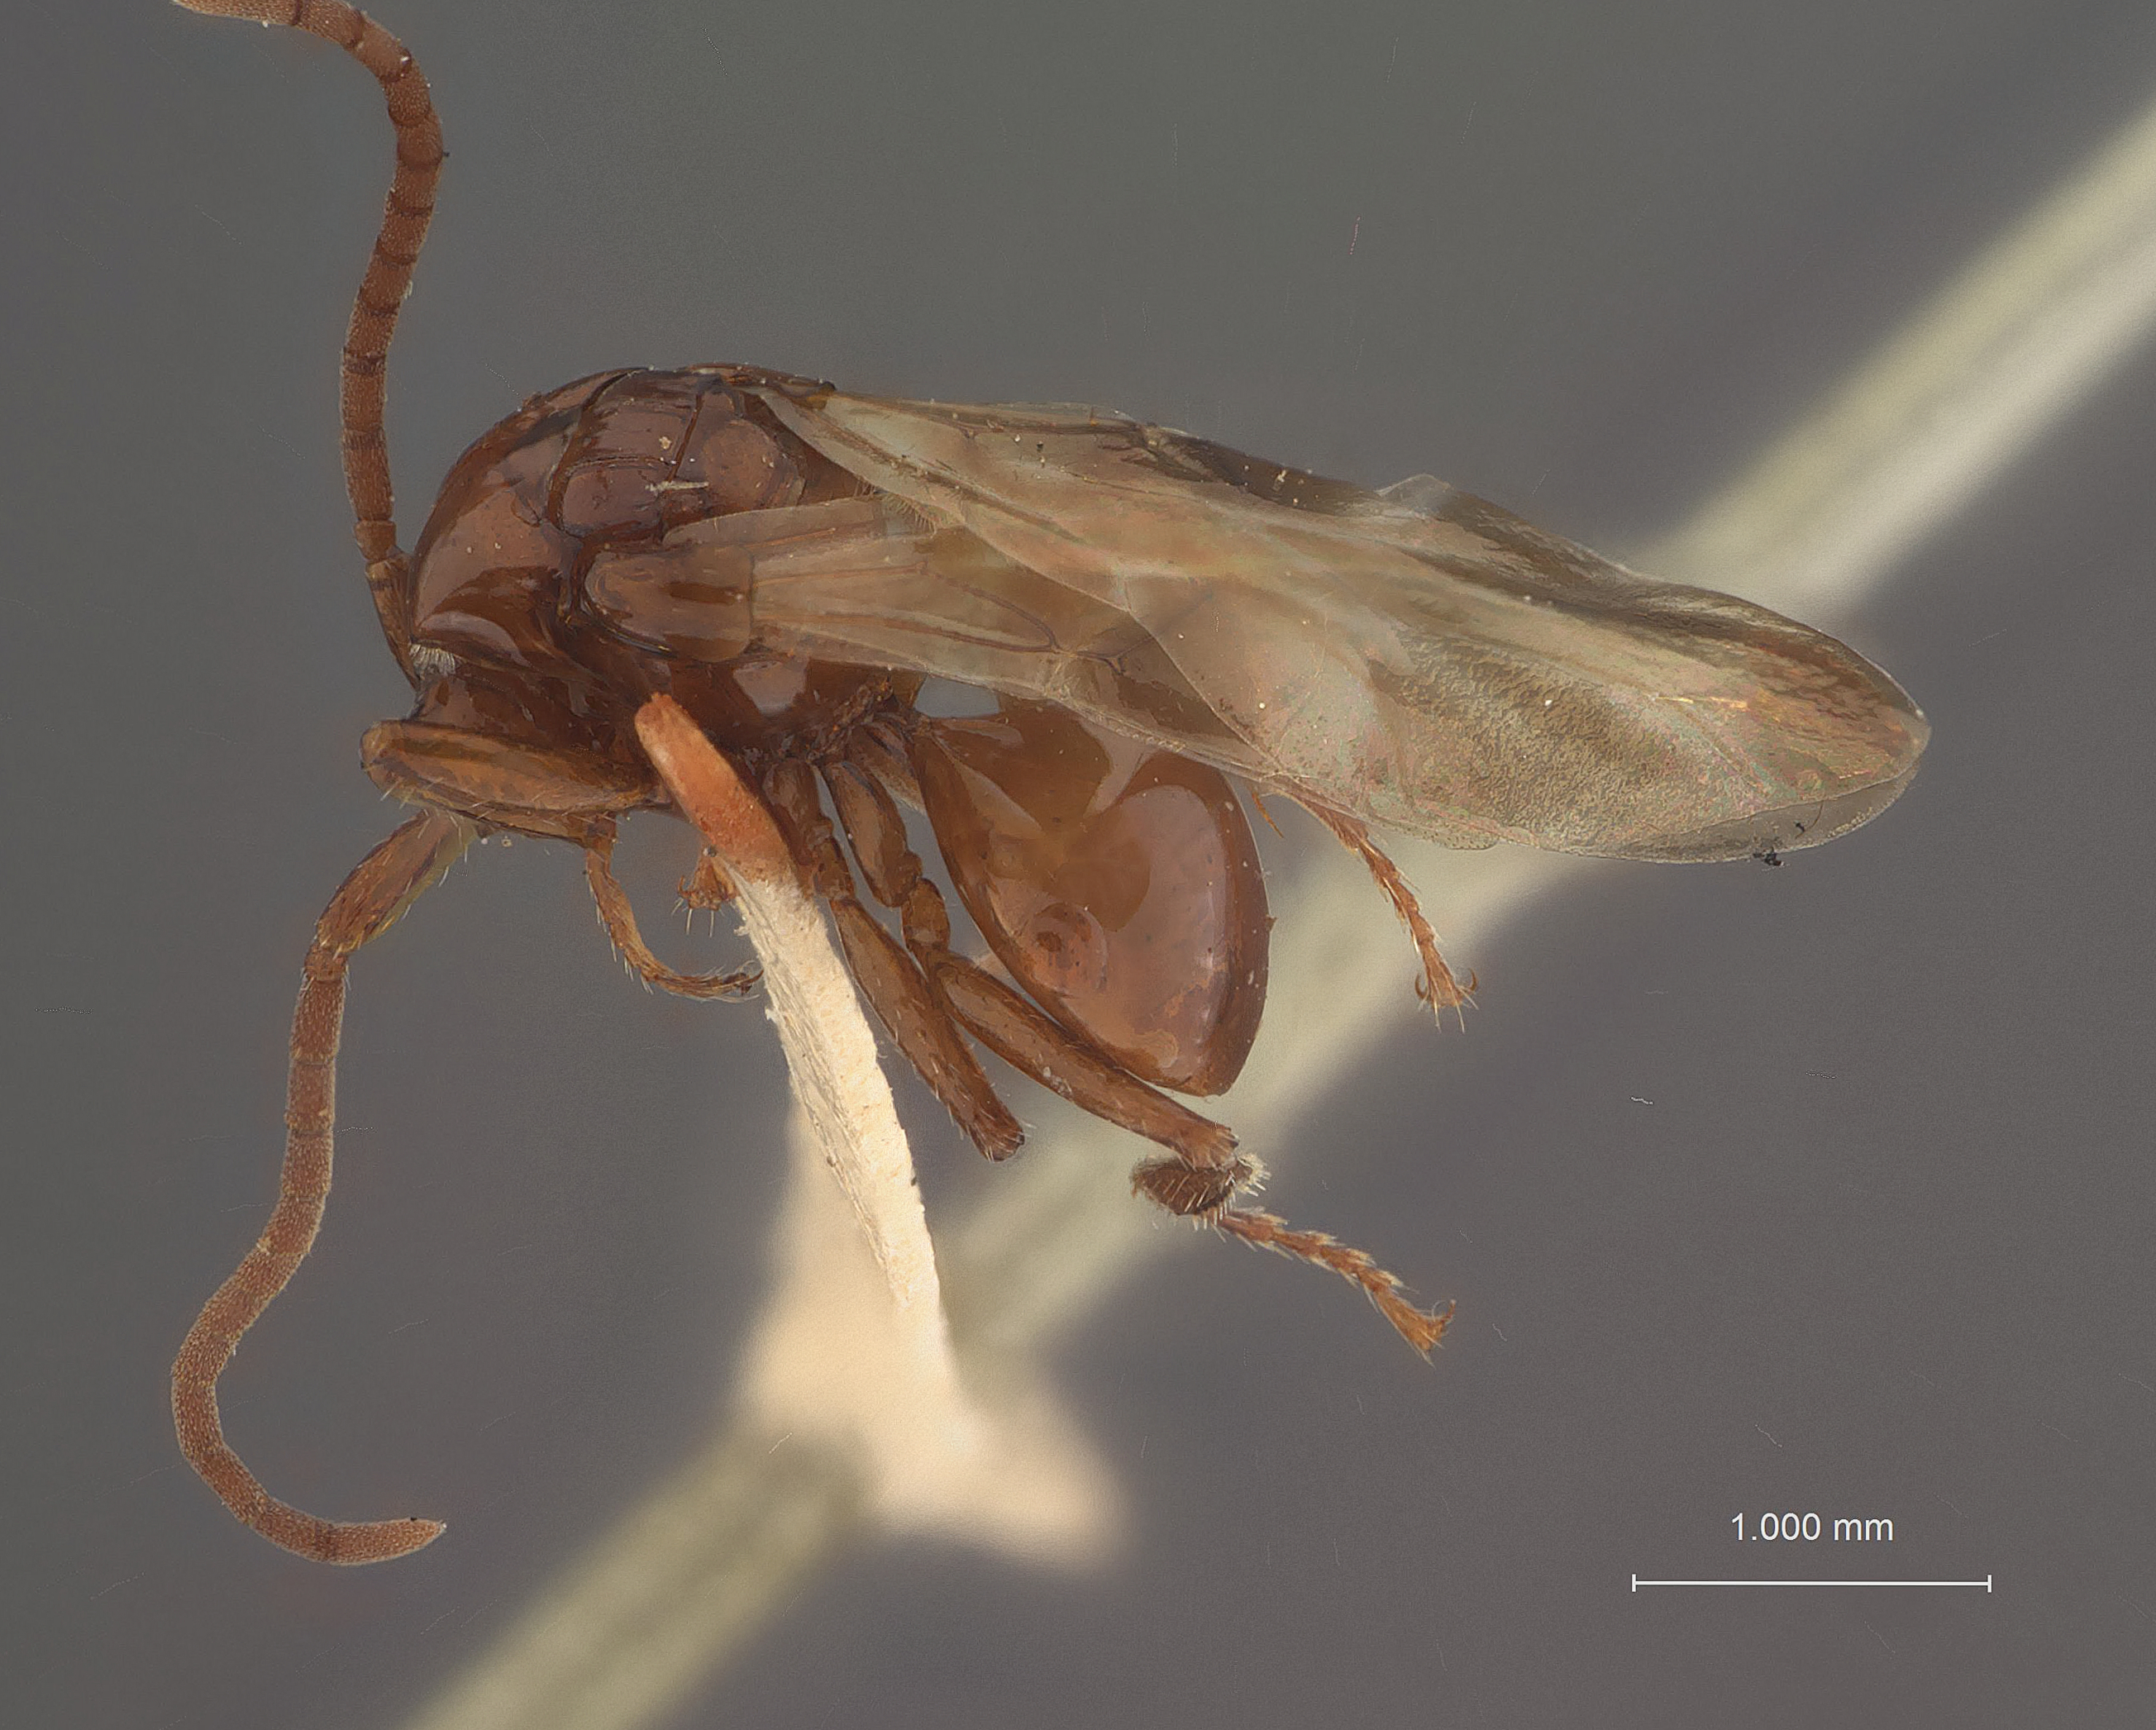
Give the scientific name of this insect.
Loboscelidea brunnea
